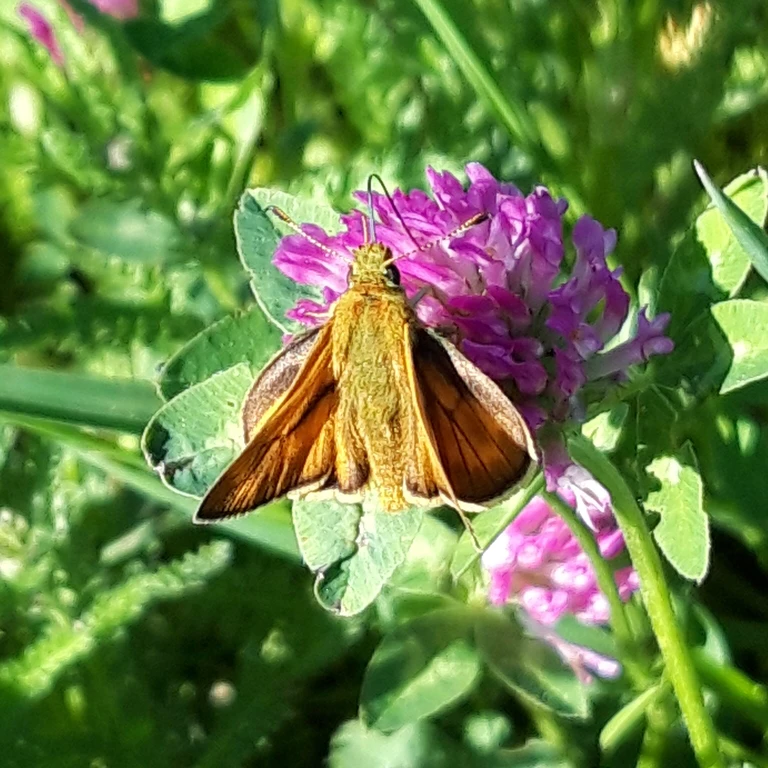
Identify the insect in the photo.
Ochlodes sylvanus (also Ochlodes venata)
